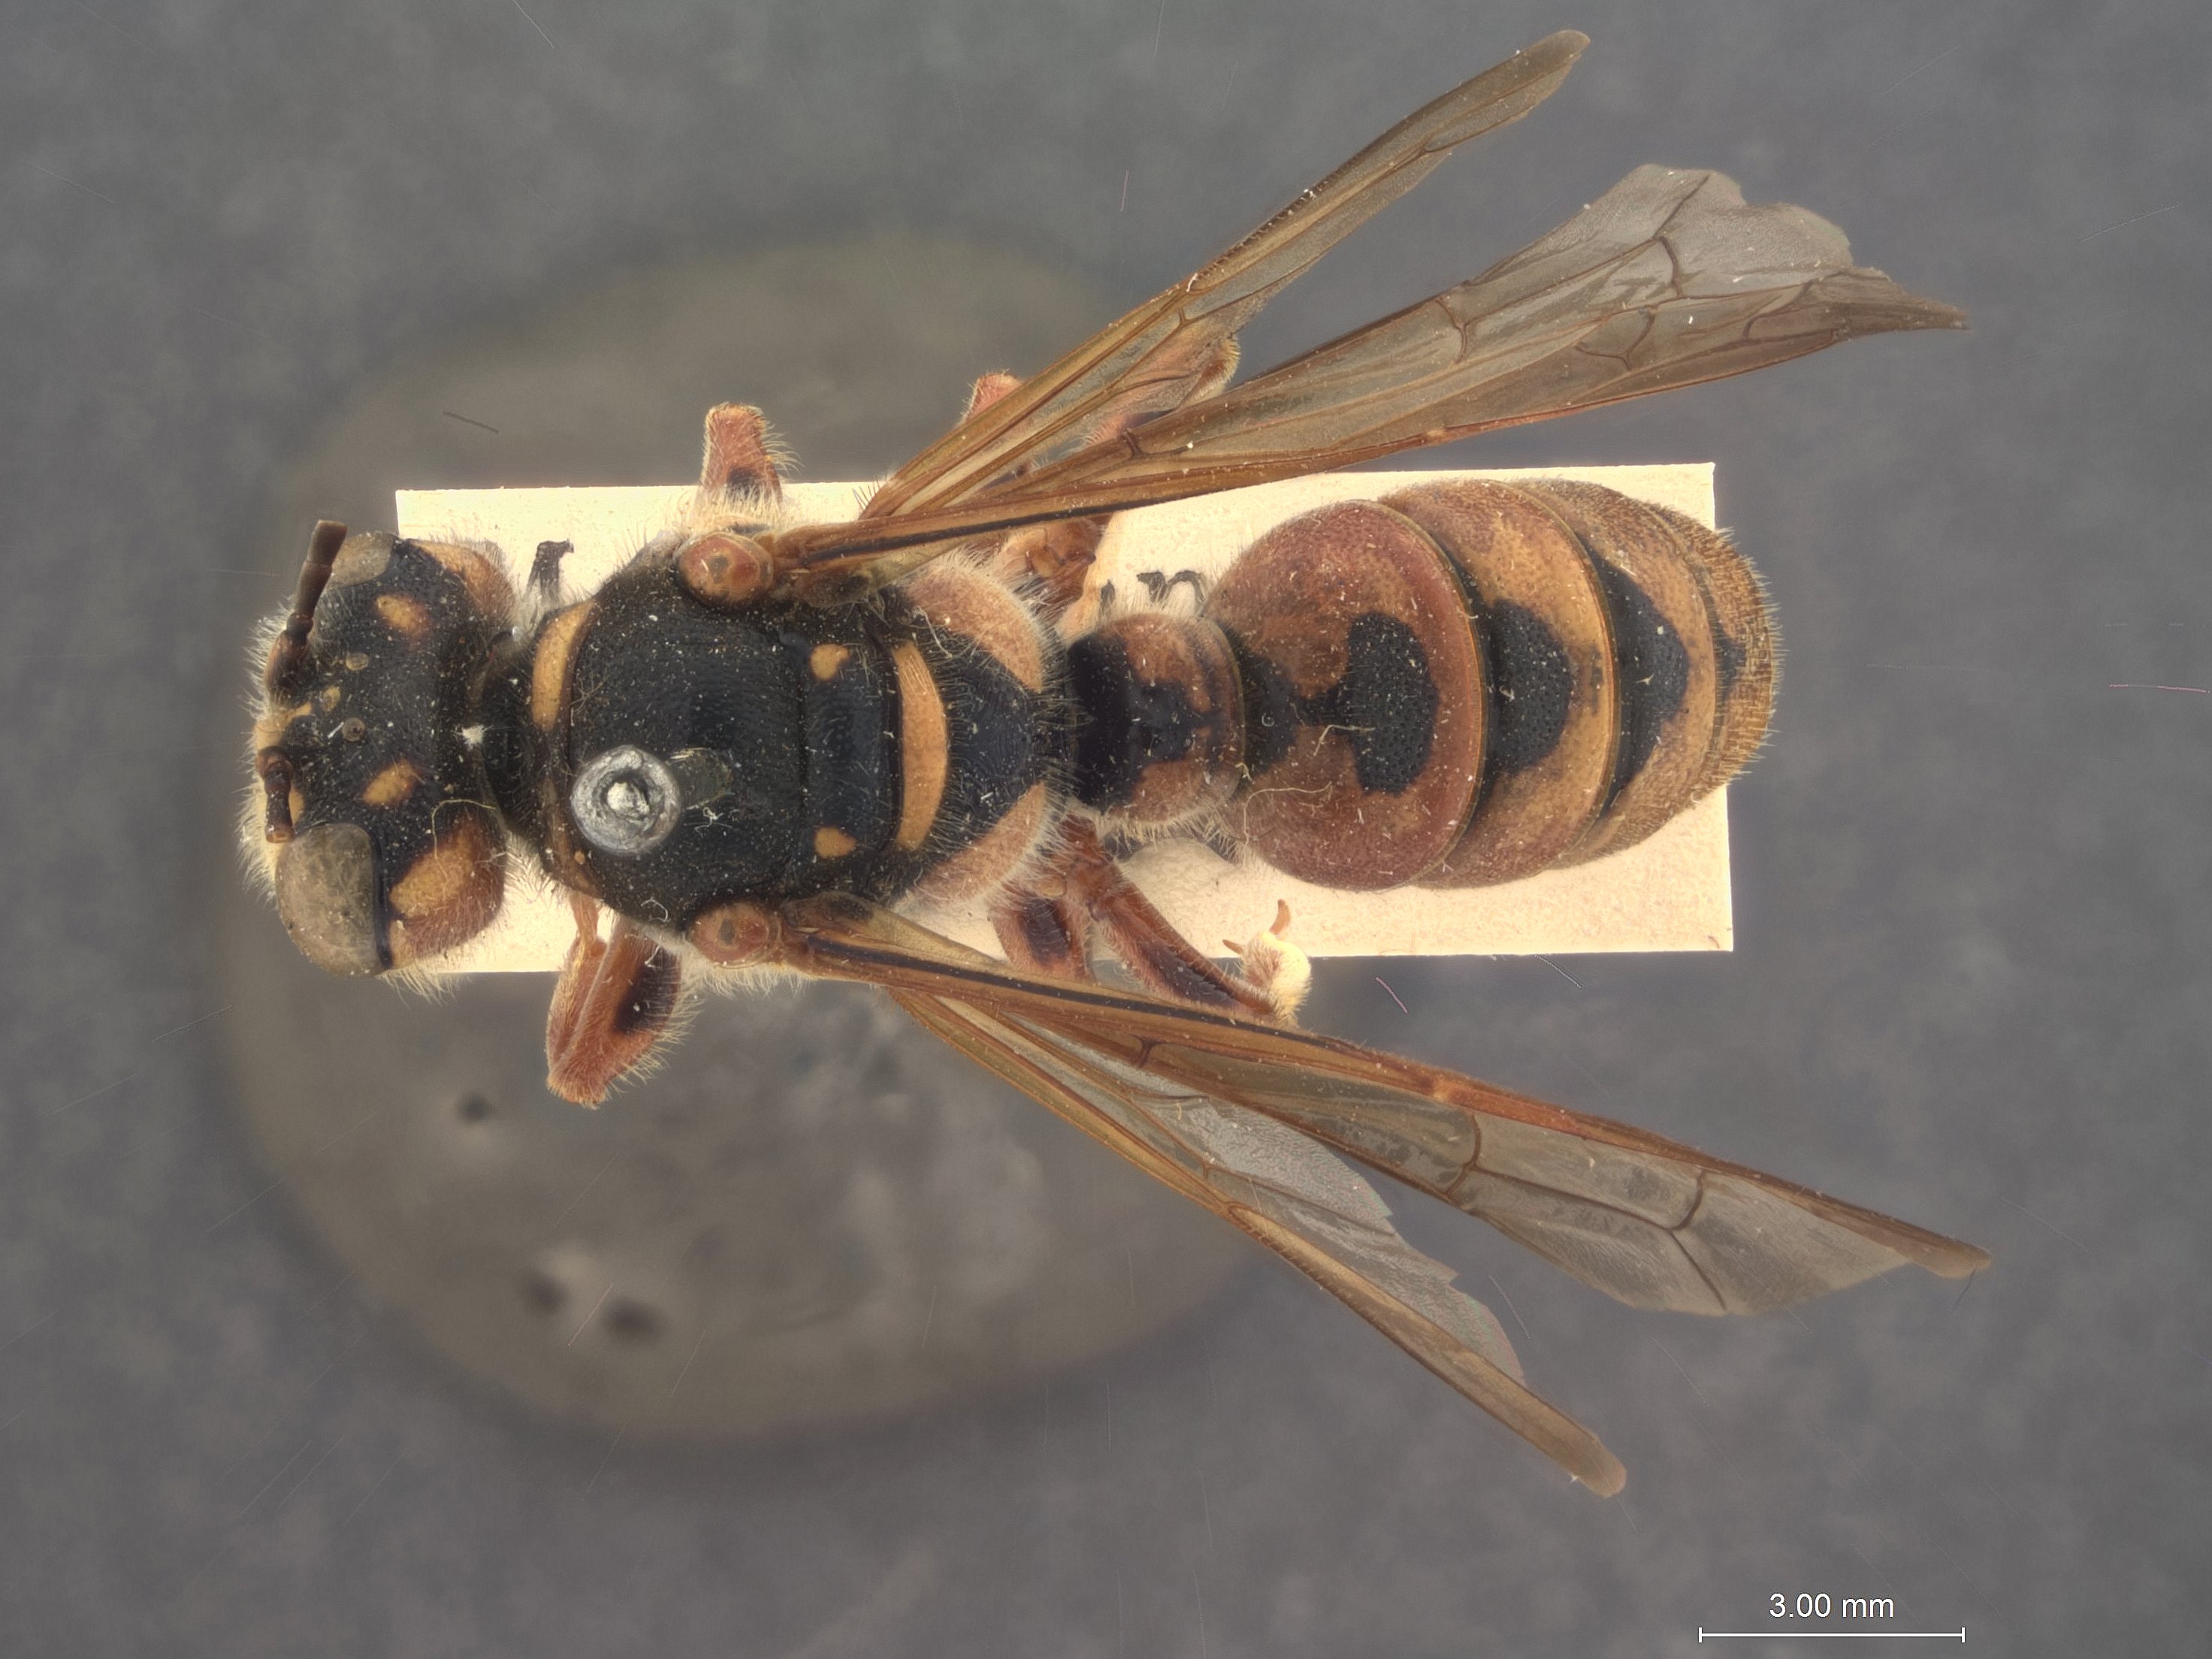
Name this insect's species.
Cercercis grandis
